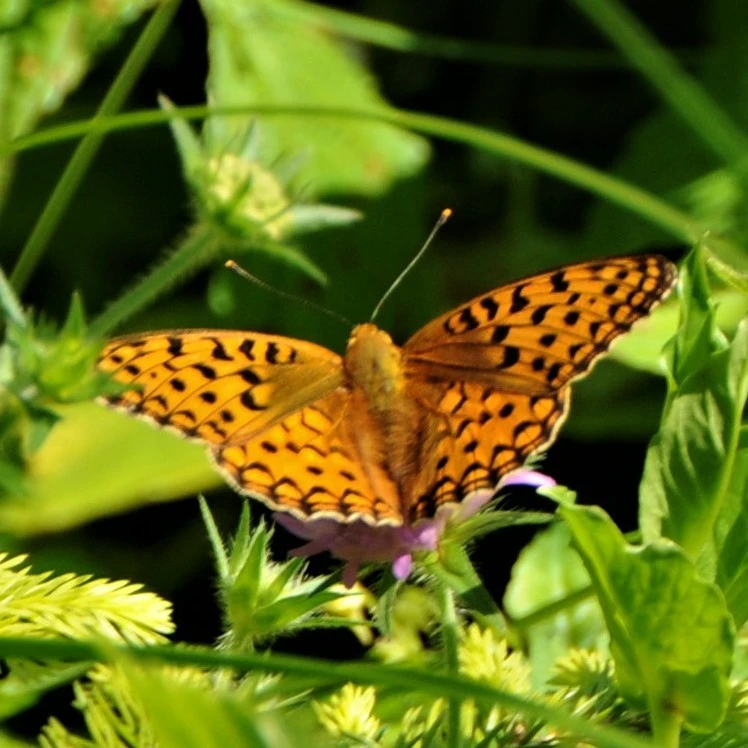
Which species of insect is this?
Fabriciana adippe
